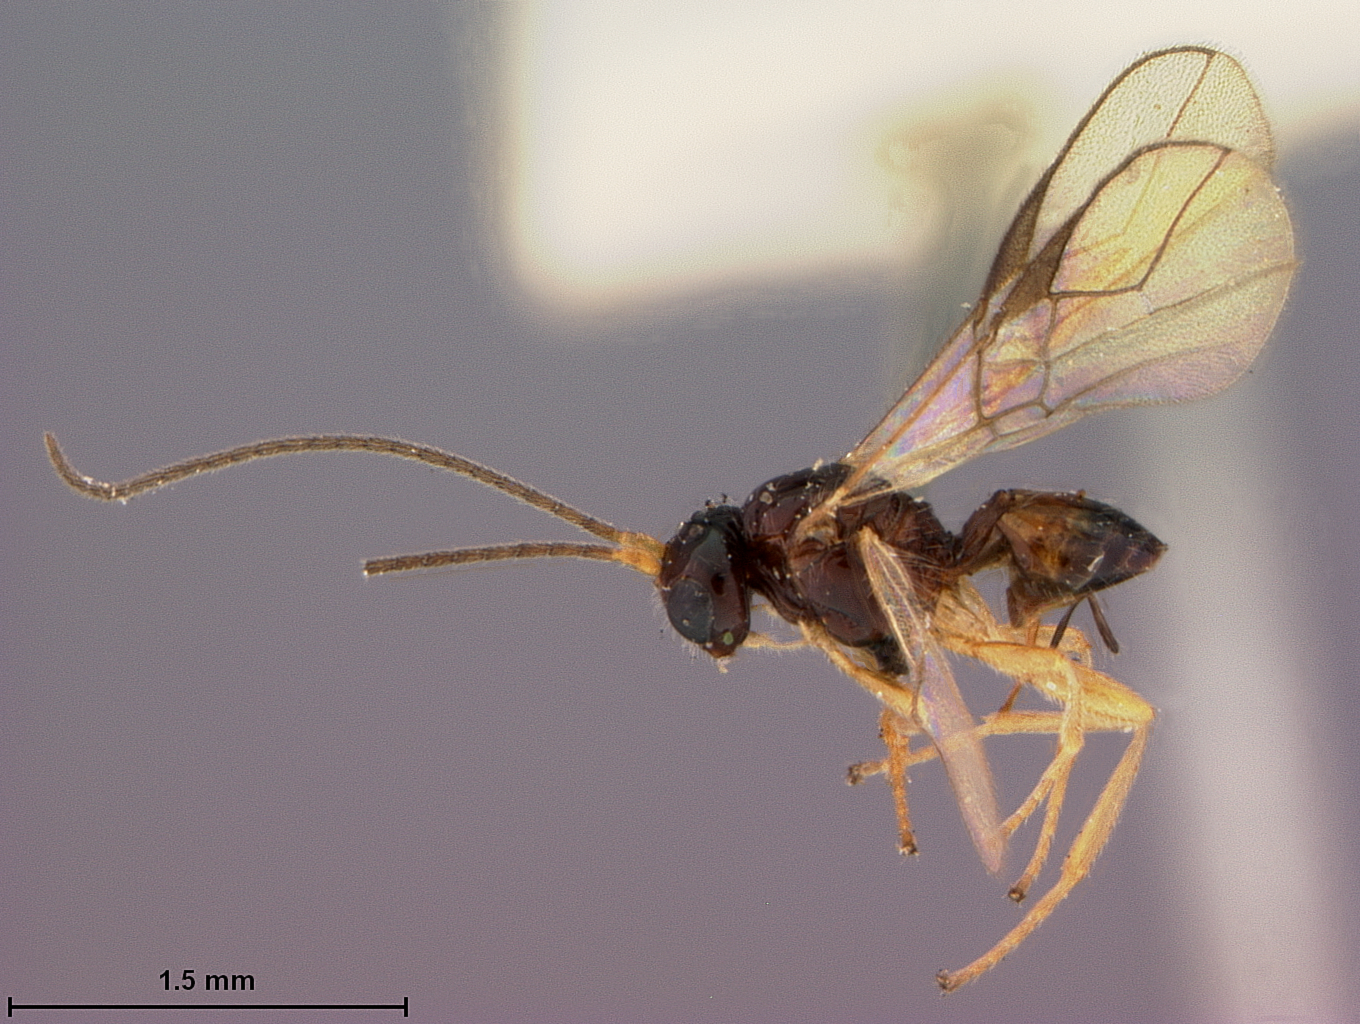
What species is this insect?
Opius striatoides
